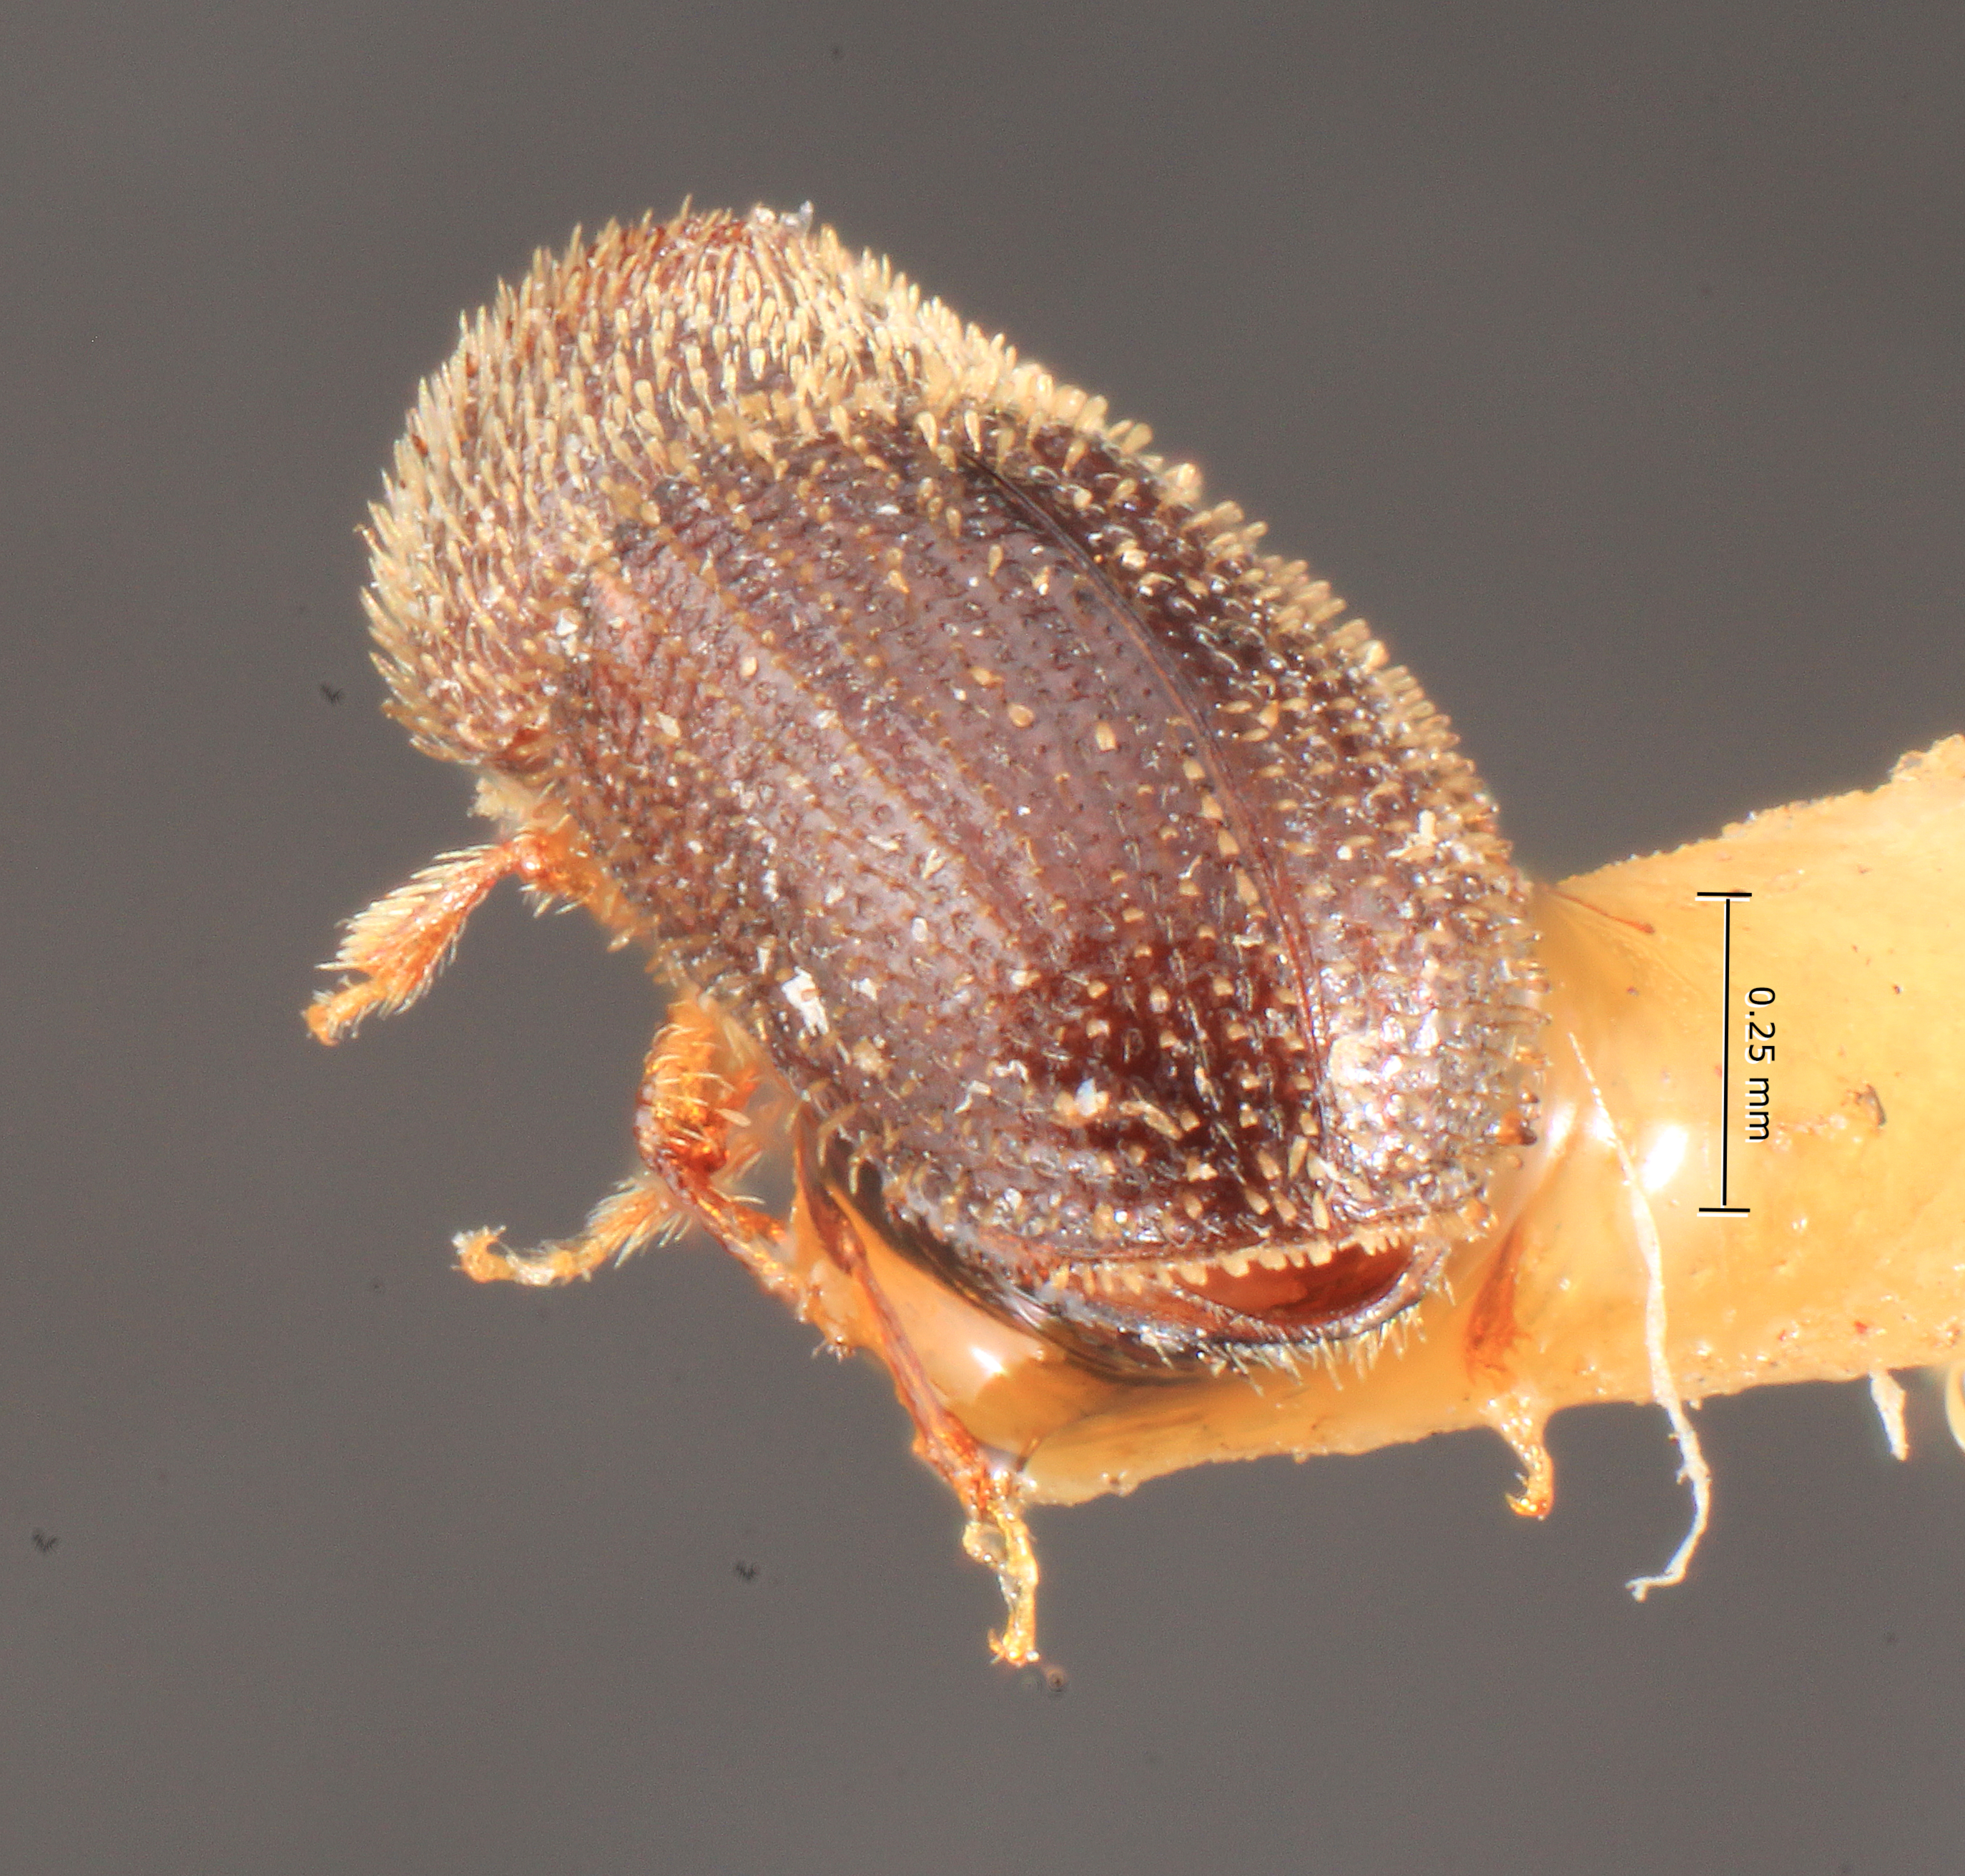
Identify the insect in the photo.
Stephanoderes paraguayensis
